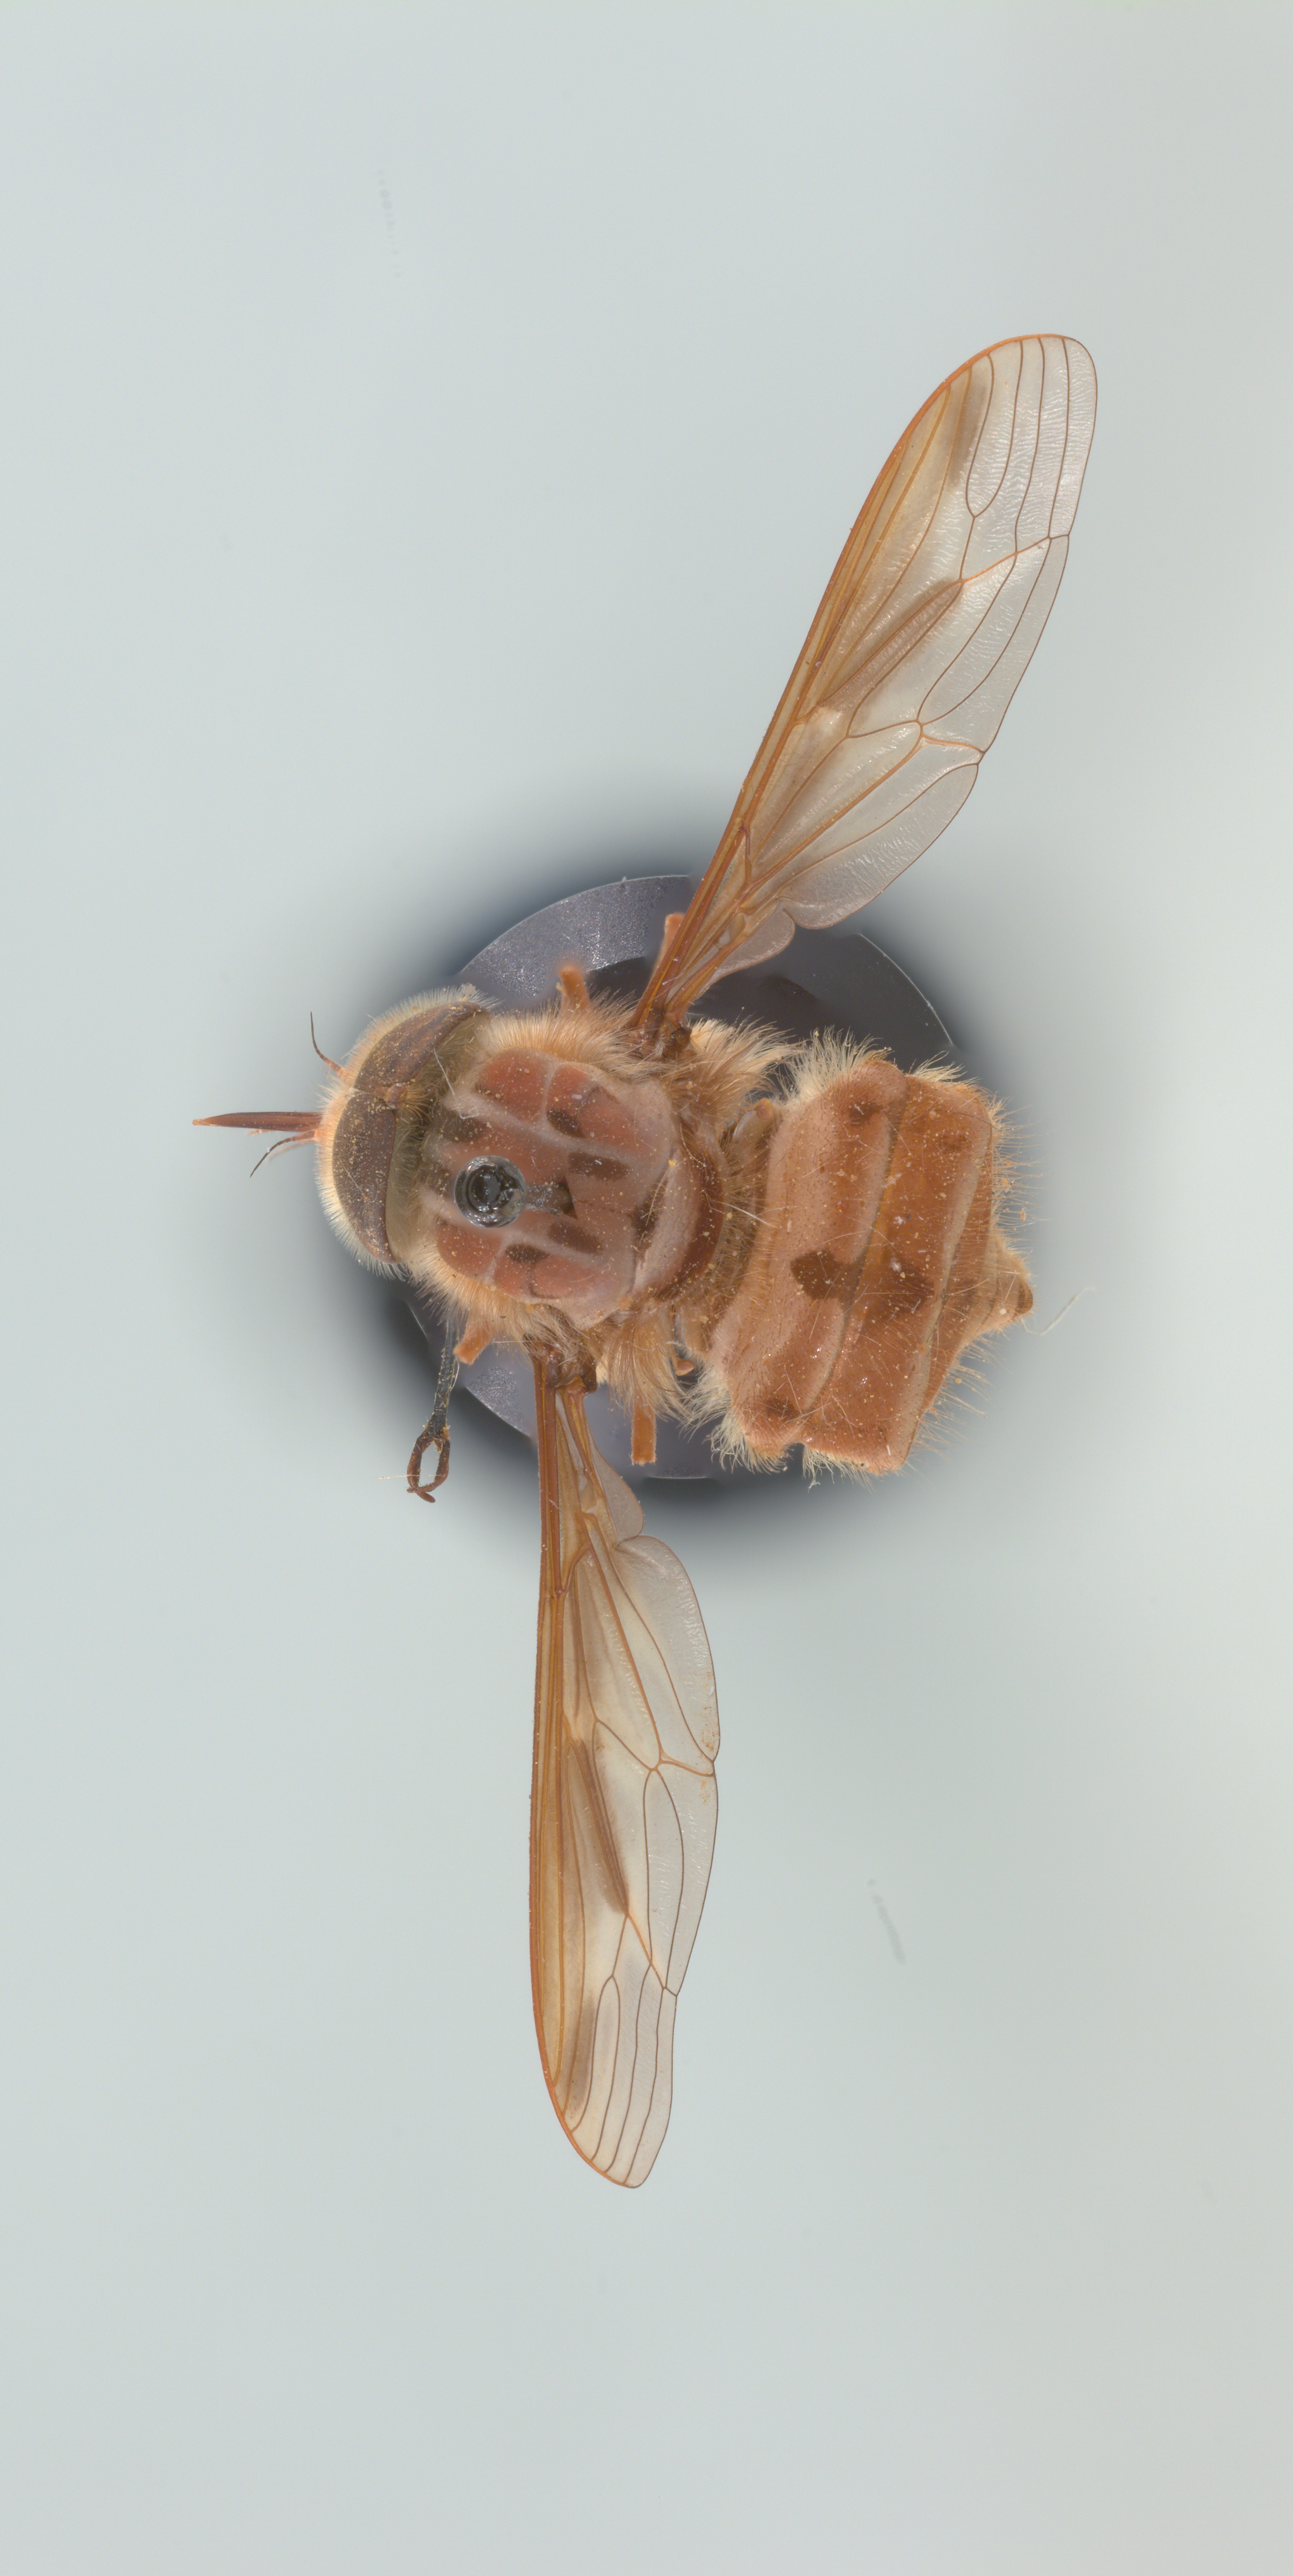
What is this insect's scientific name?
Hirmoneura nubipennis (also Trichophthalma nubipennis)
